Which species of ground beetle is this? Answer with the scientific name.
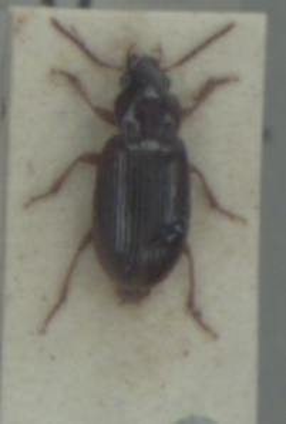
Bradycellus harpalinus
